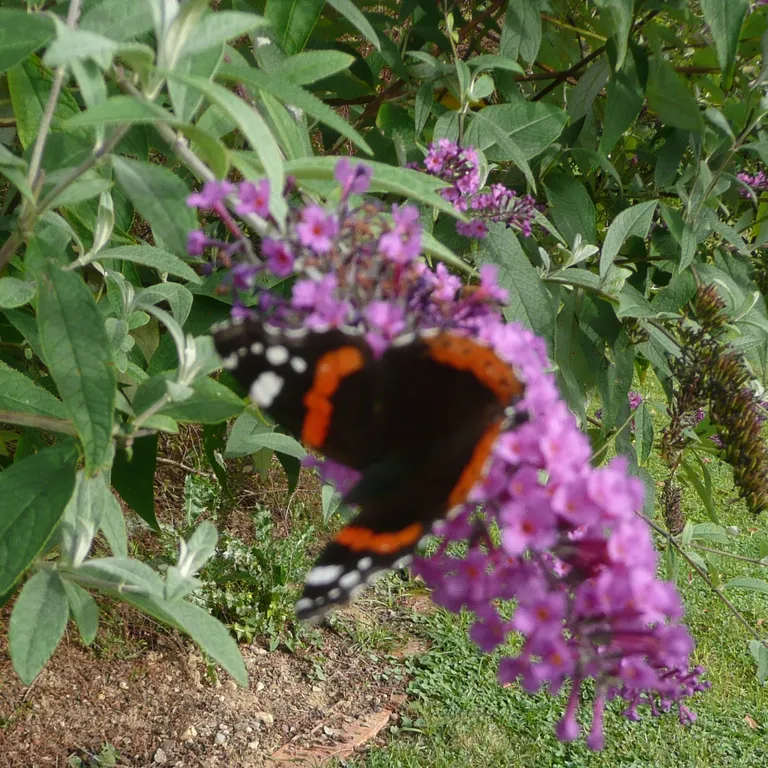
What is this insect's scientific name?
Vanessa atalanta
